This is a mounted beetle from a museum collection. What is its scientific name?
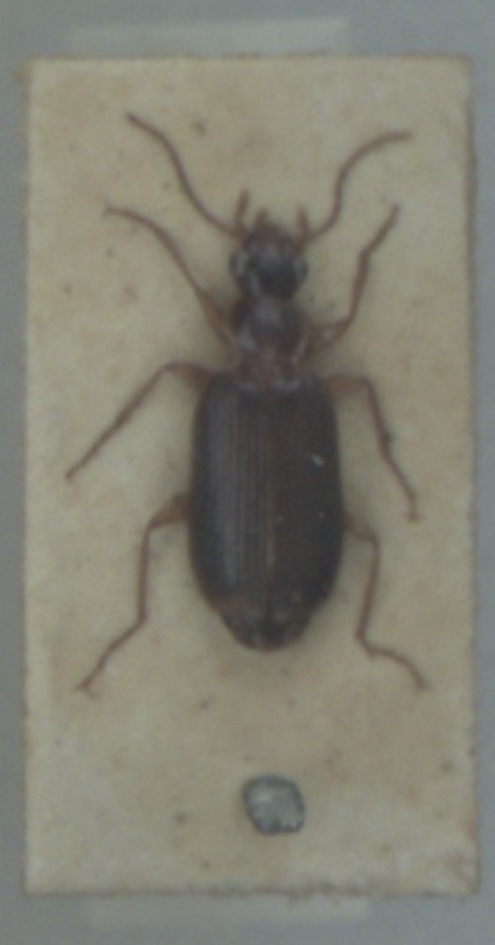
Dromius meridionalis
